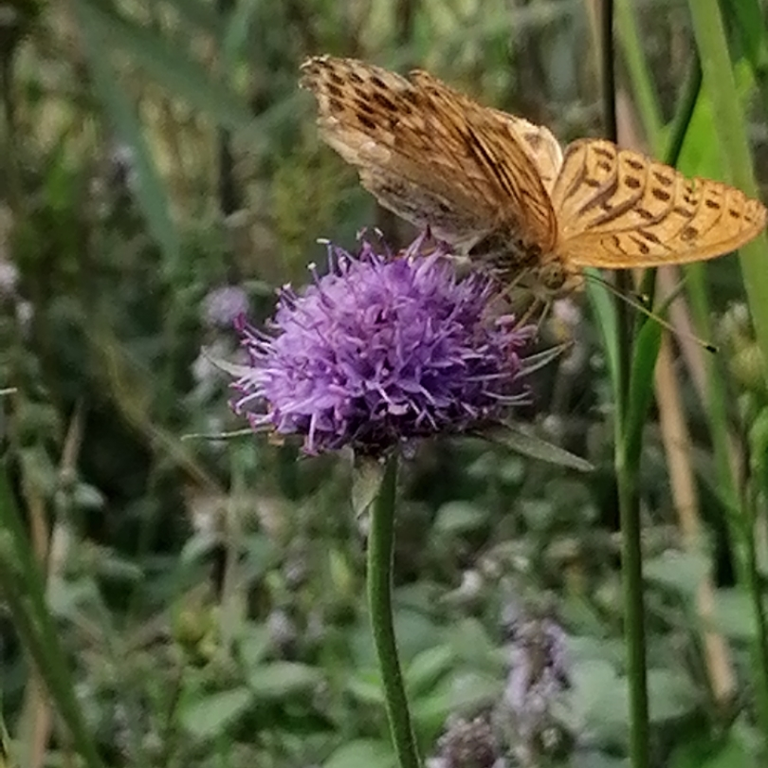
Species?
Argynnis paphia
